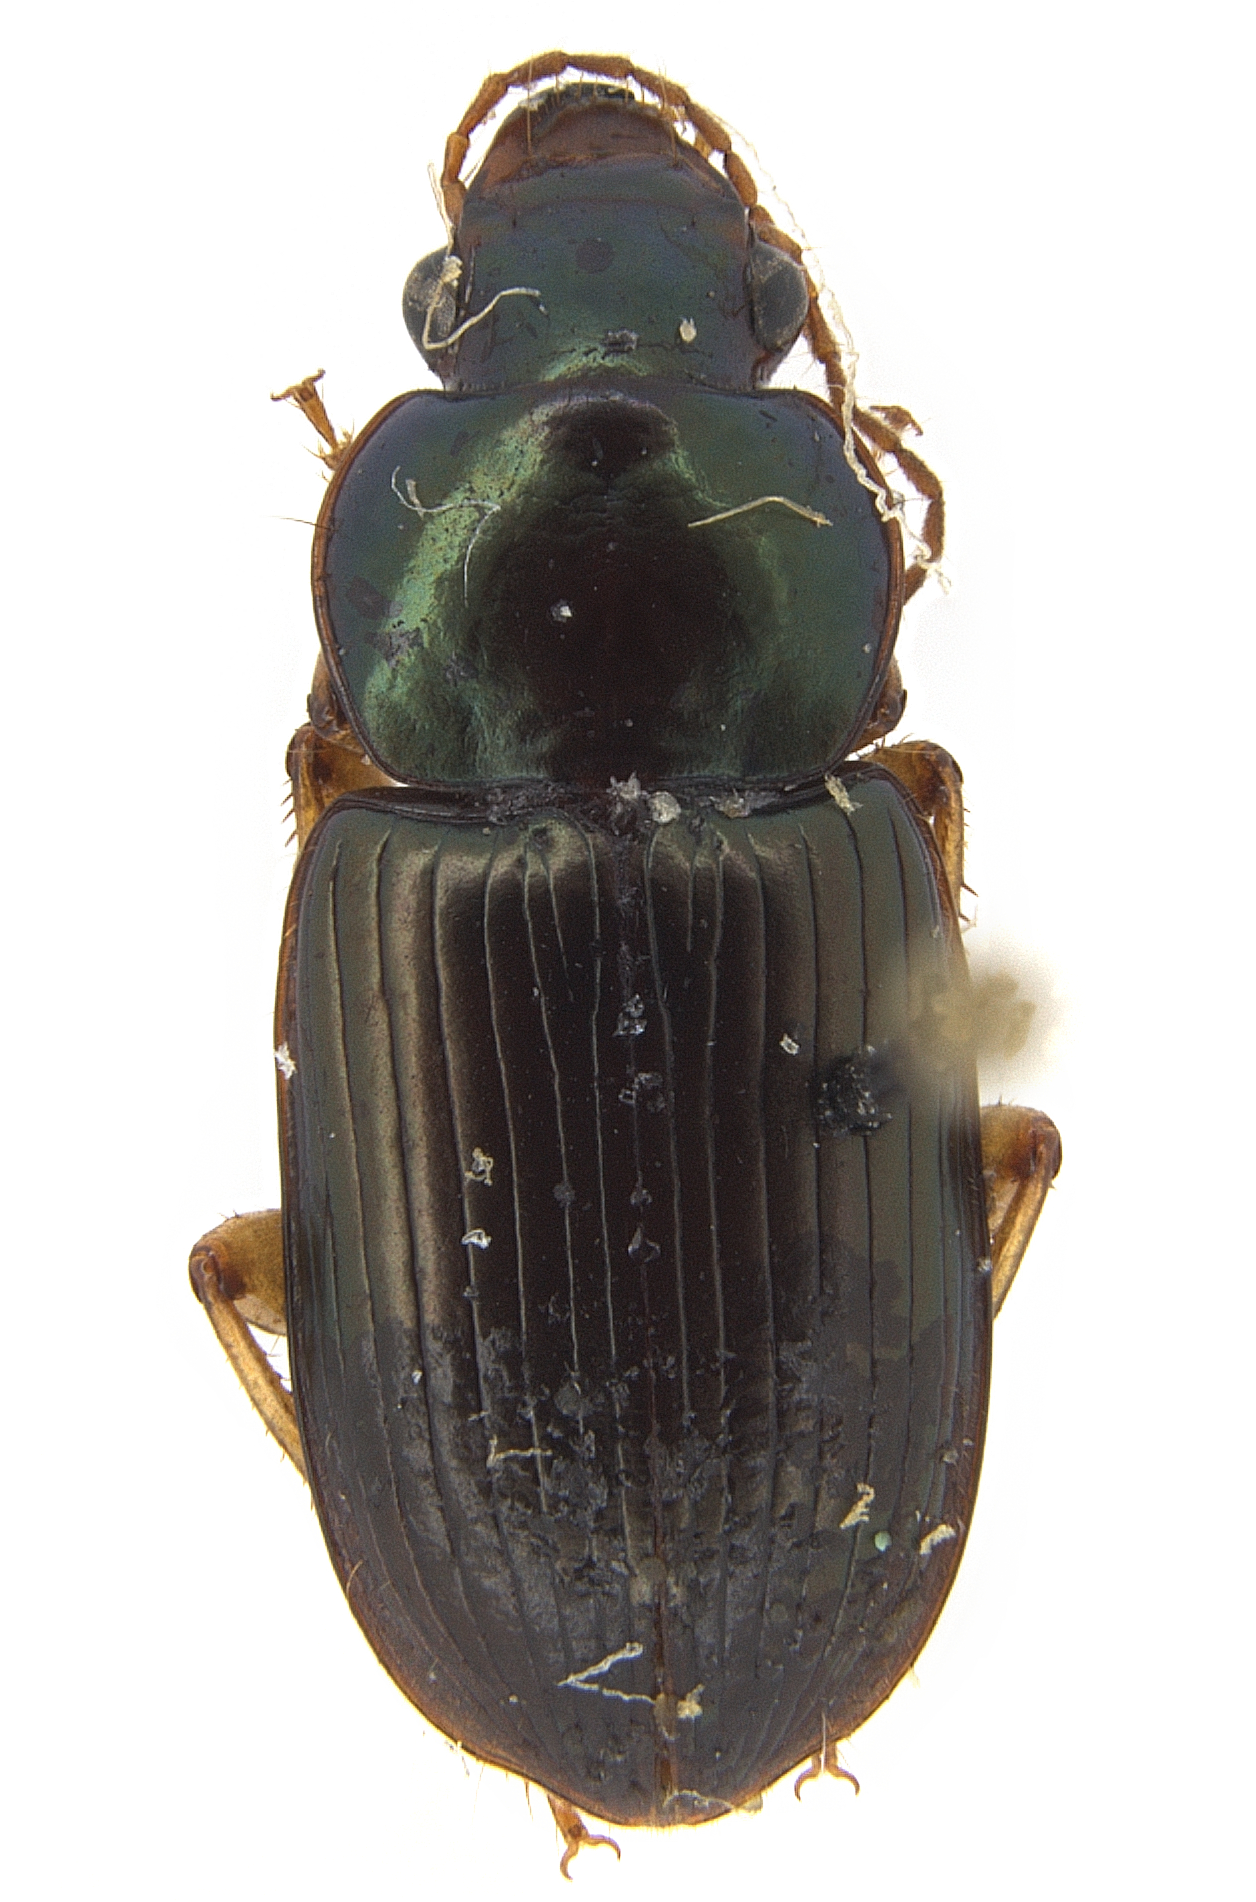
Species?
Discoderus beauvoisi
